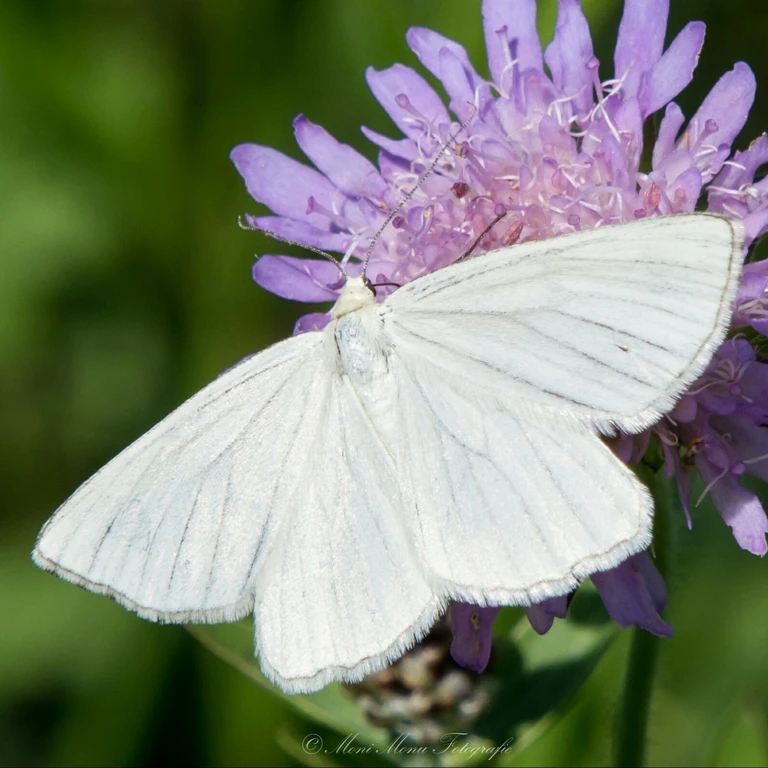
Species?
Siona lineata
